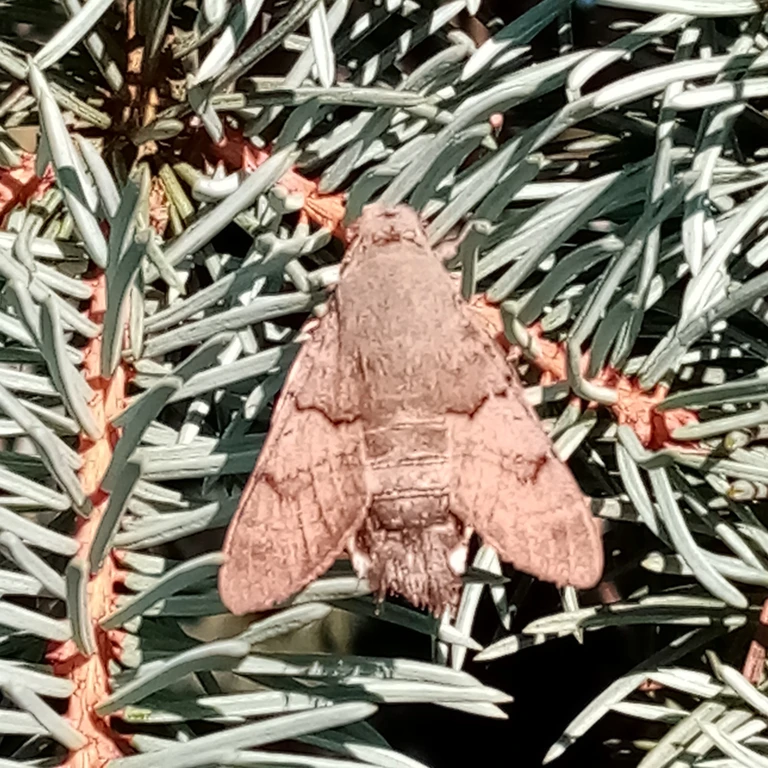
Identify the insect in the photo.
Macroglossum stellatarum
